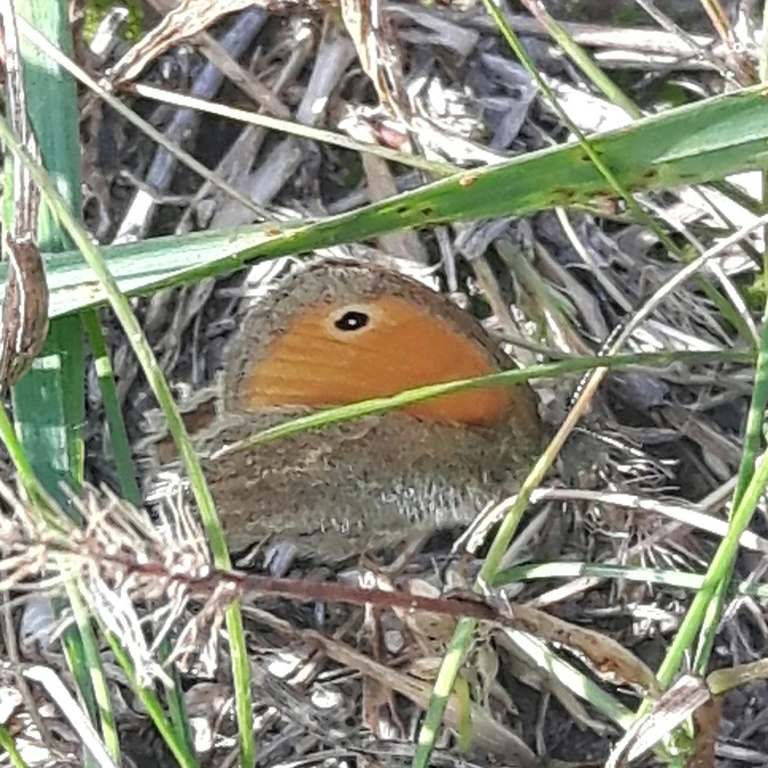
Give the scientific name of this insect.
Coenonympha pamphilus
